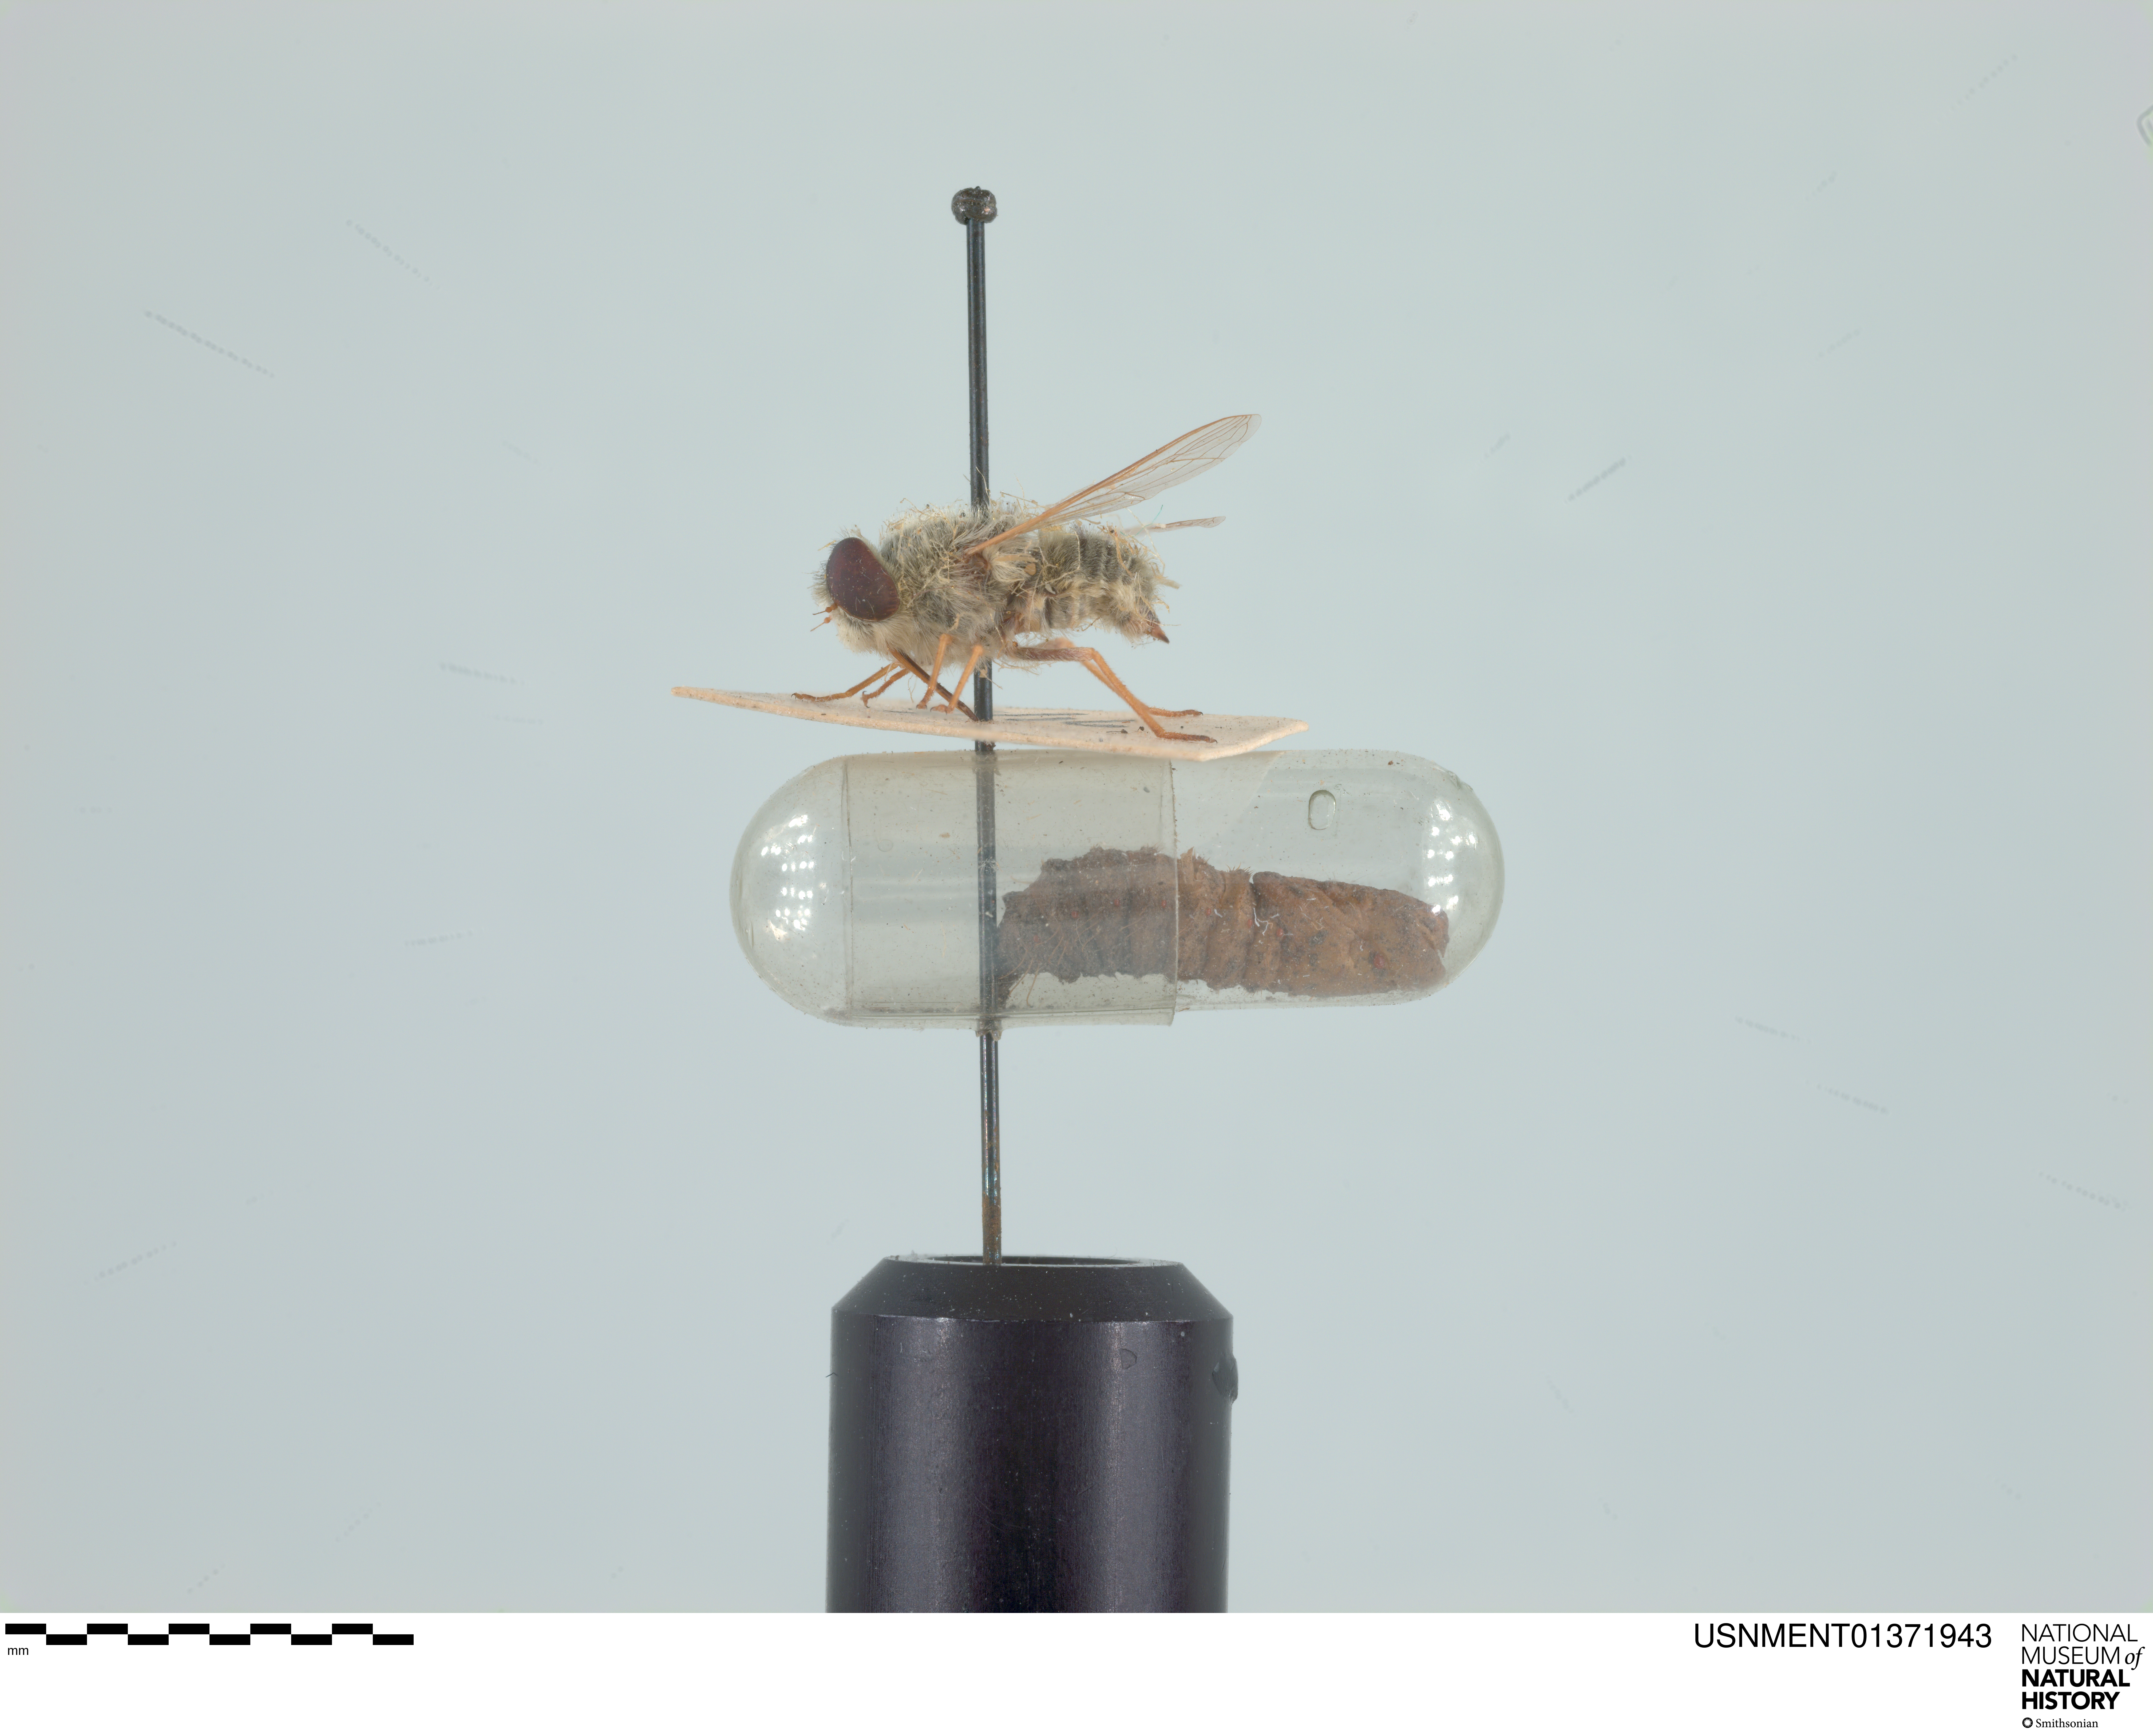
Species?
Neorhynchocephalus sackenii
